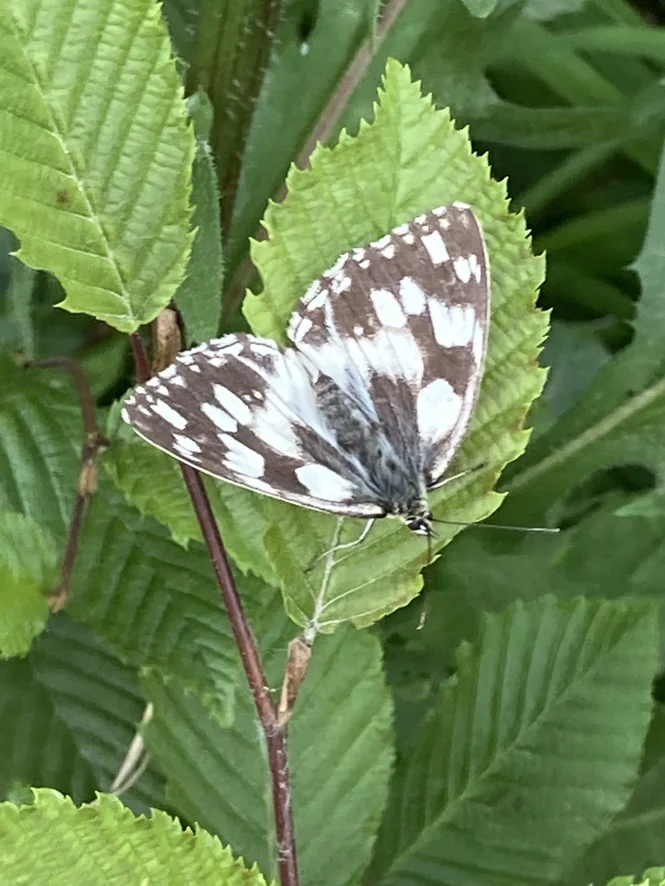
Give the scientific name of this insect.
Melanargia galathea
